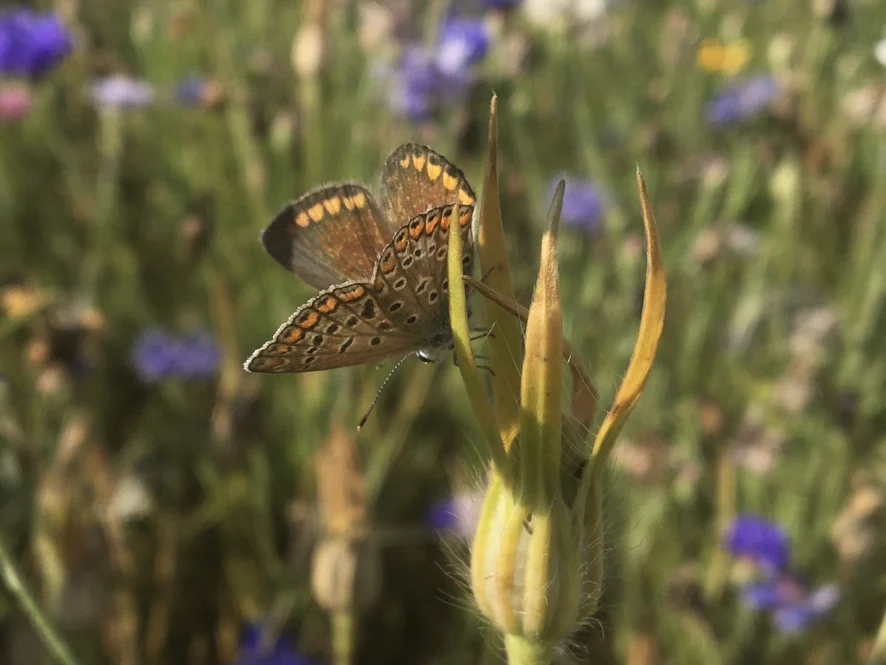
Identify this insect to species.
Polyommatus icarus
